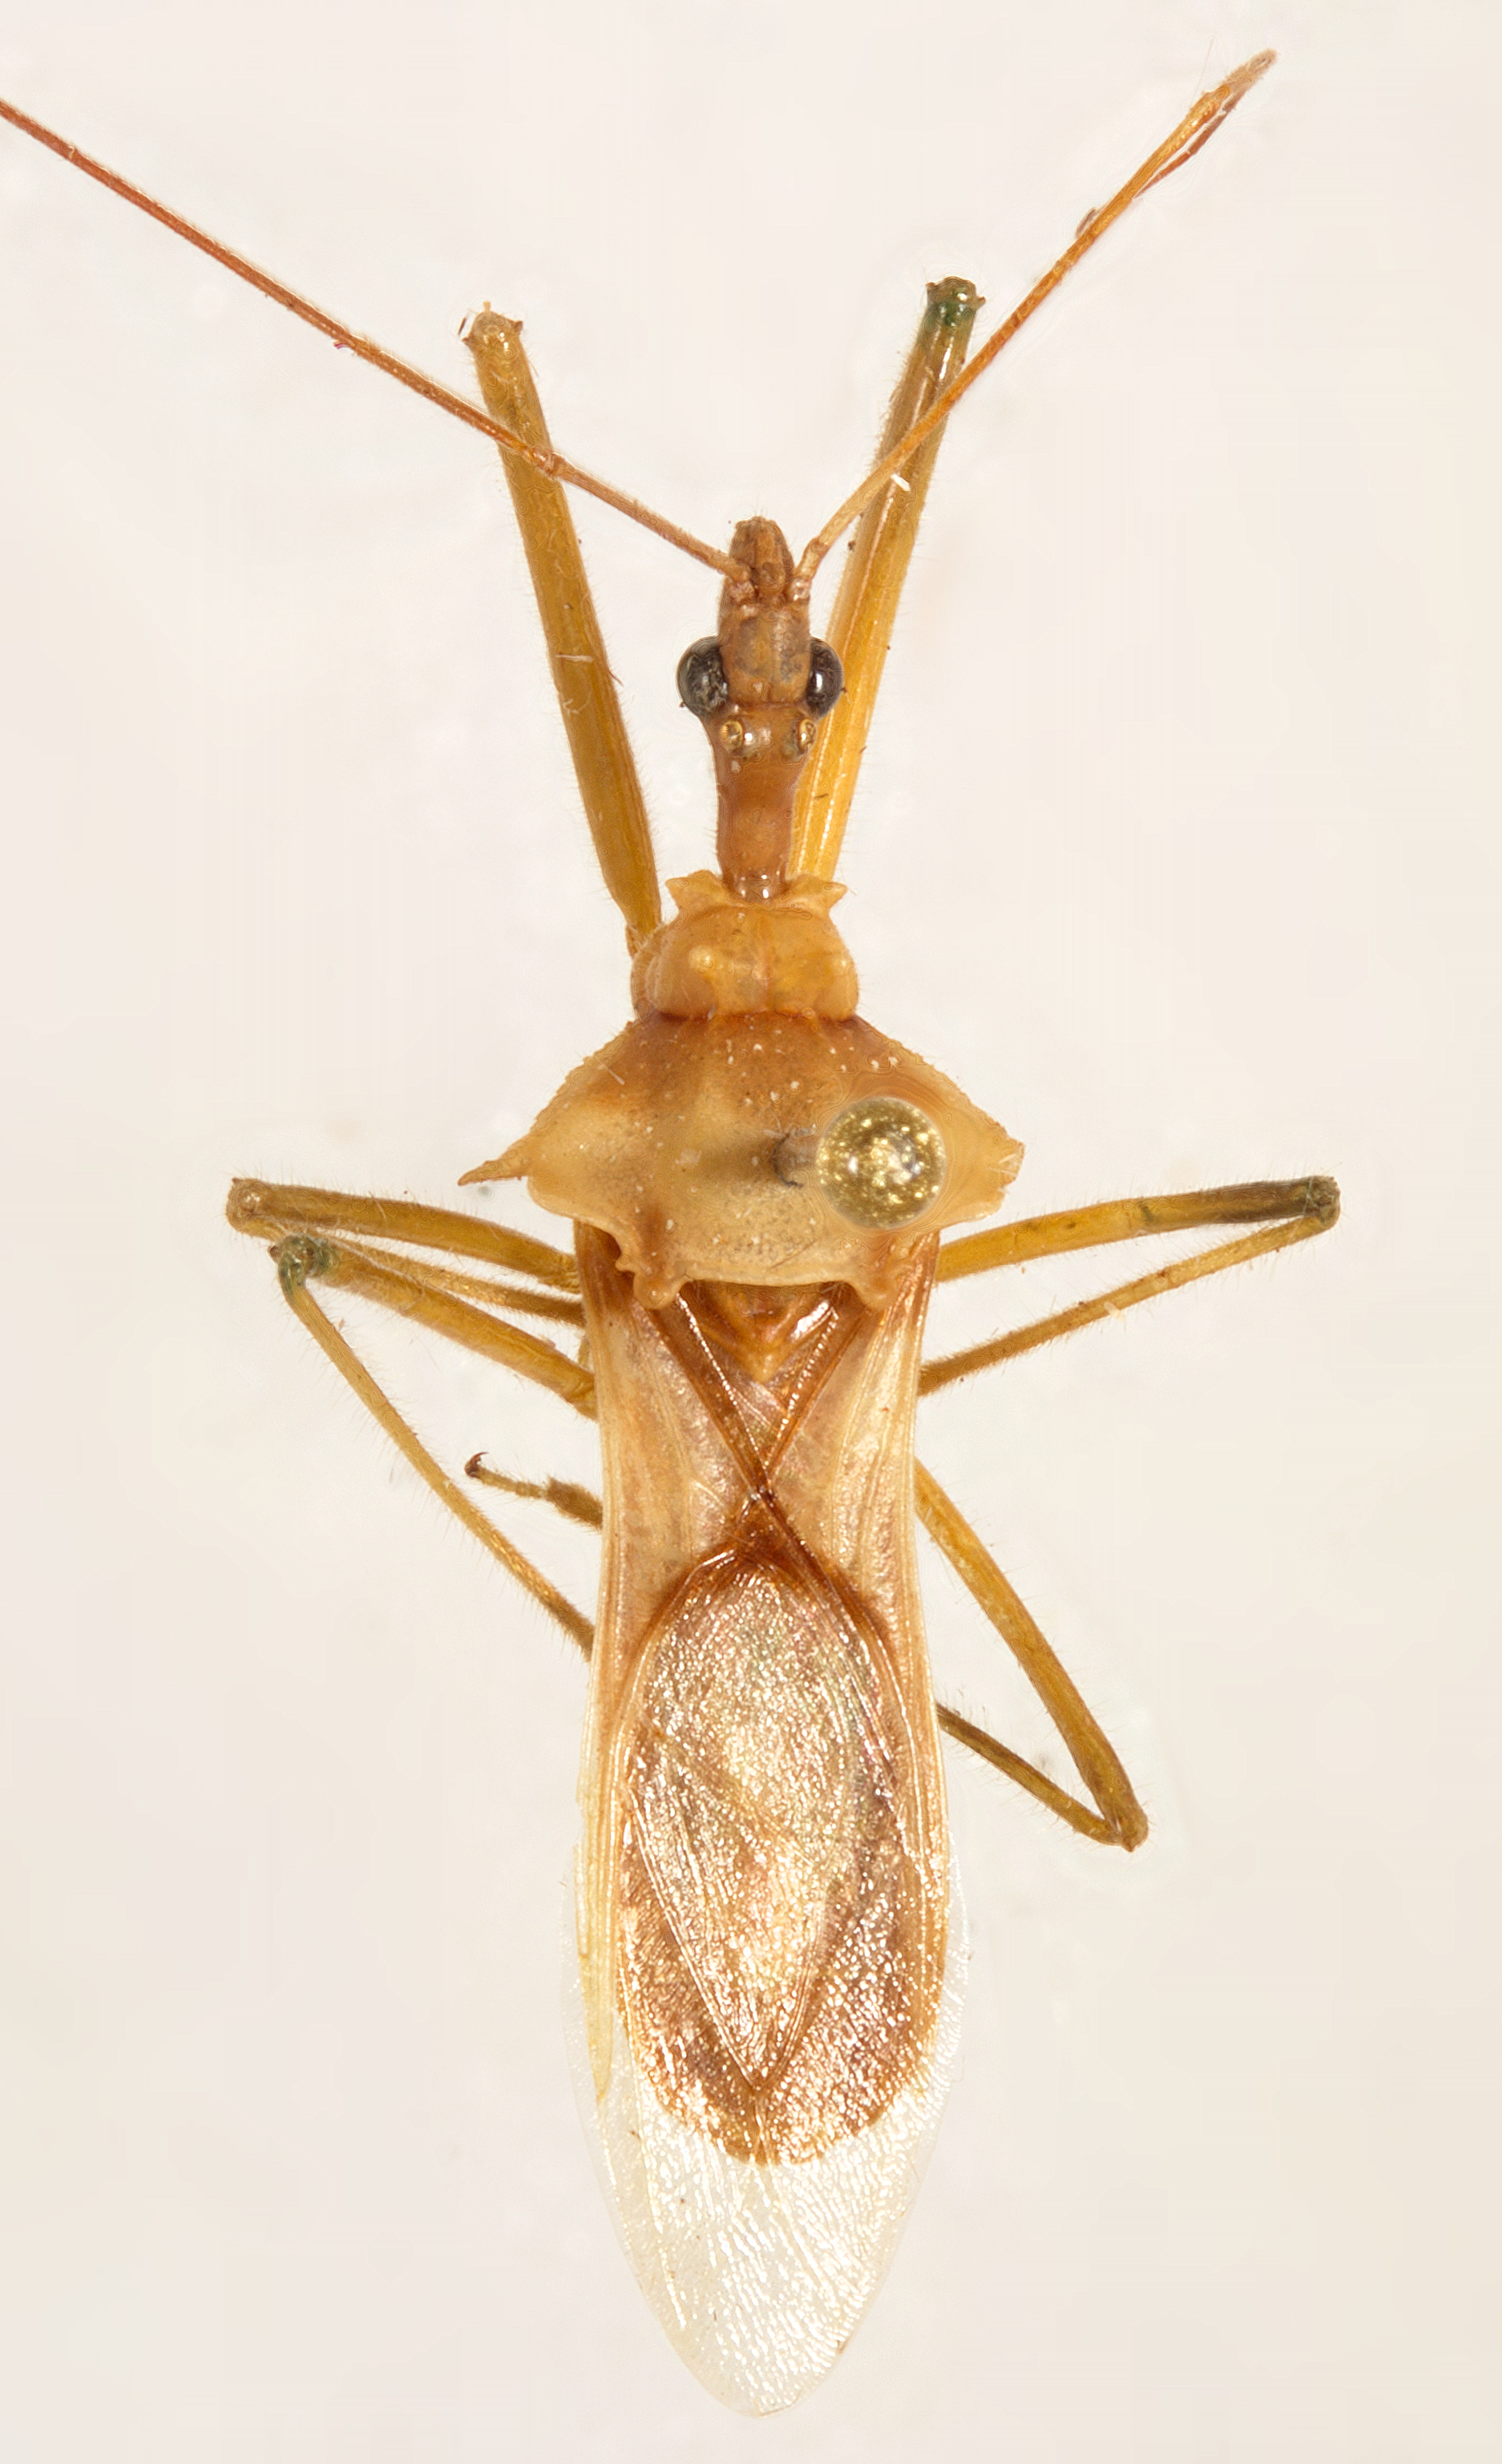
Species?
Ploeogaster gesana
